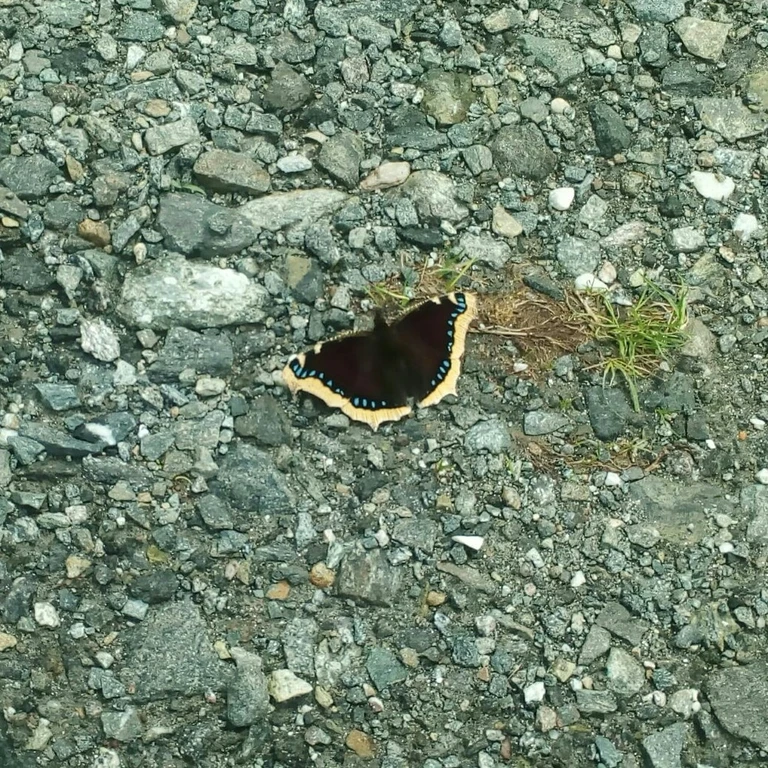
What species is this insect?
Nymphalis antiopa
